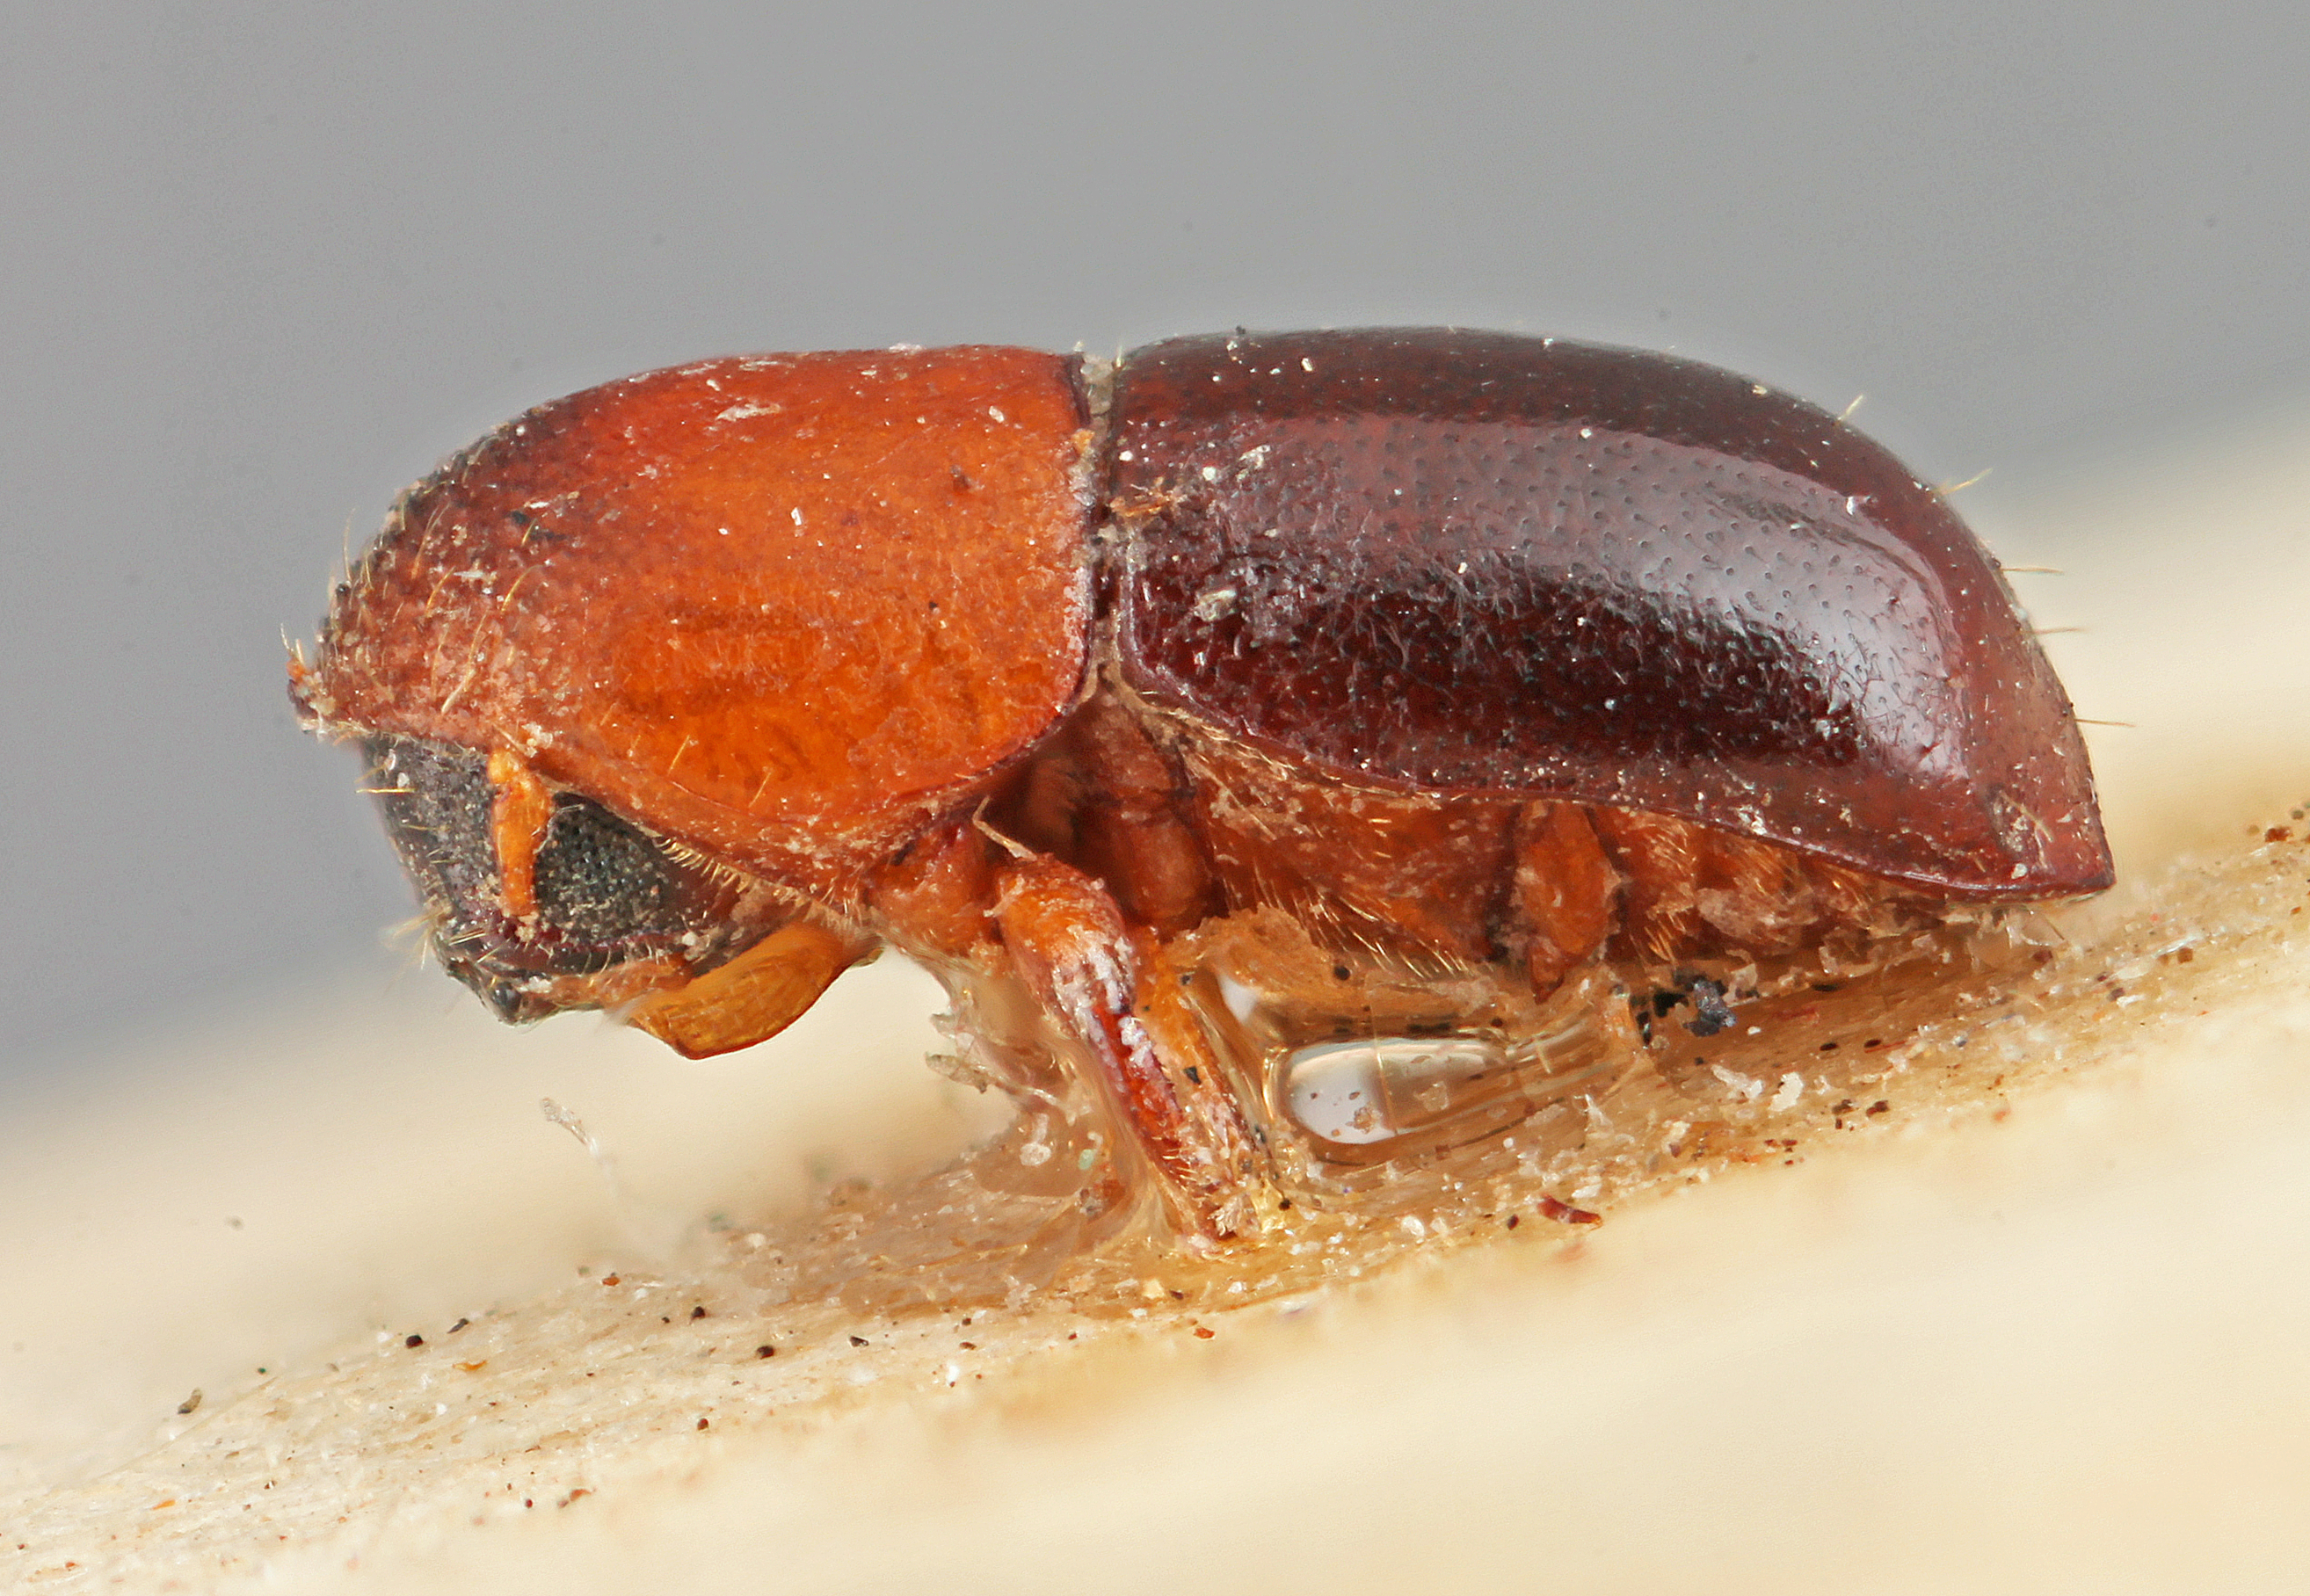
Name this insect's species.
Corthylus emarginatus
